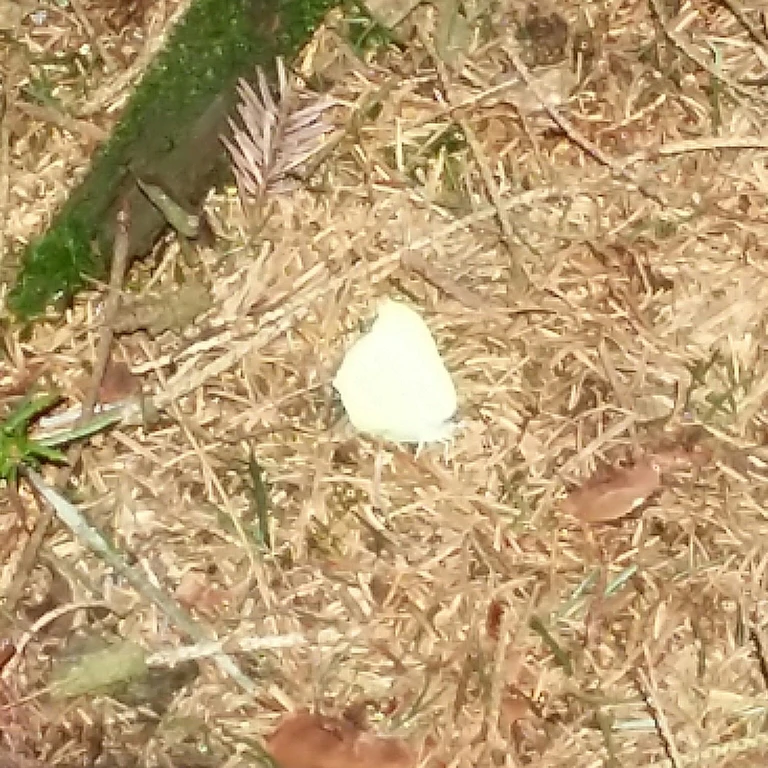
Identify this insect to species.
Gonepteryx rhamni
